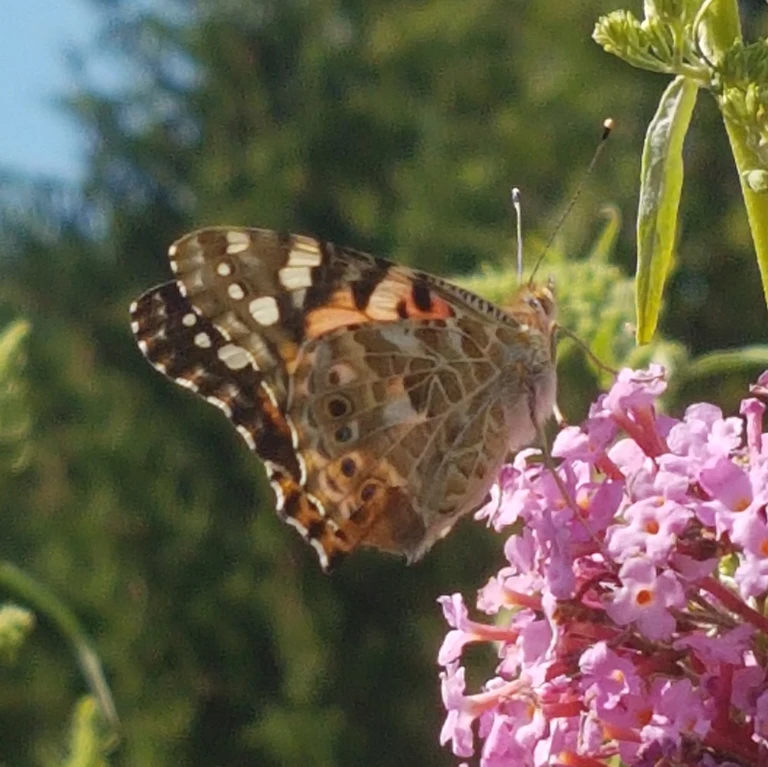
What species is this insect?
Vanessa cardui
